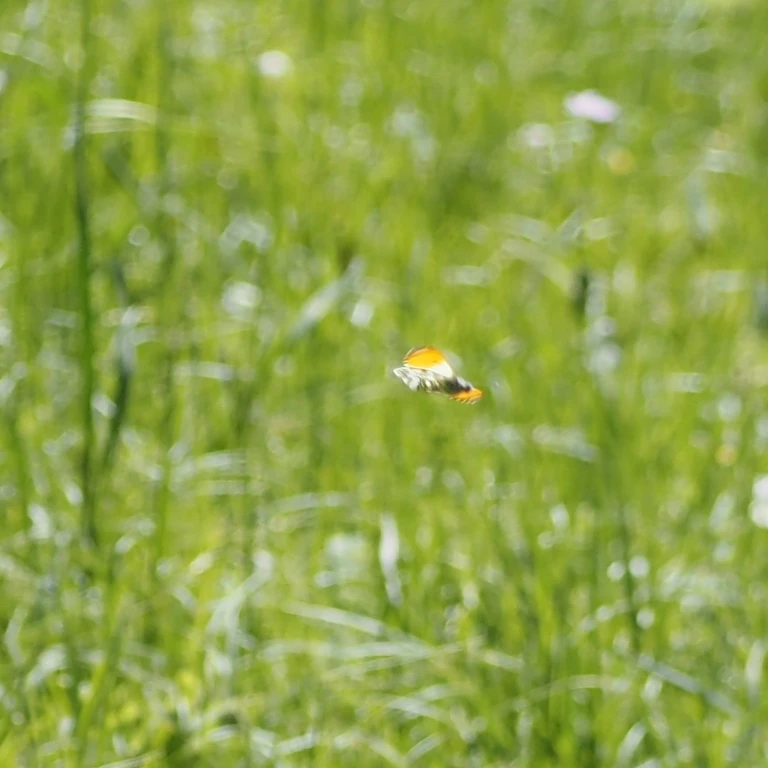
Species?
Anthocharis cardamines
